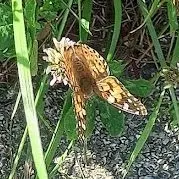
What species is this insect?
Vanessa cardui
